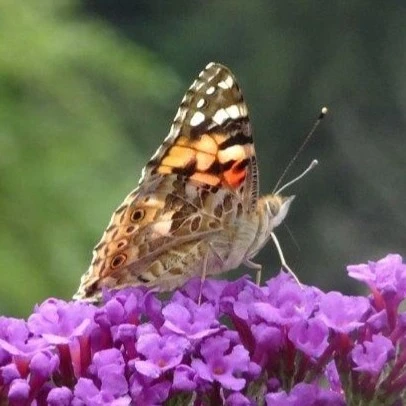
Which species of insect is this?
Vanessa cardui
